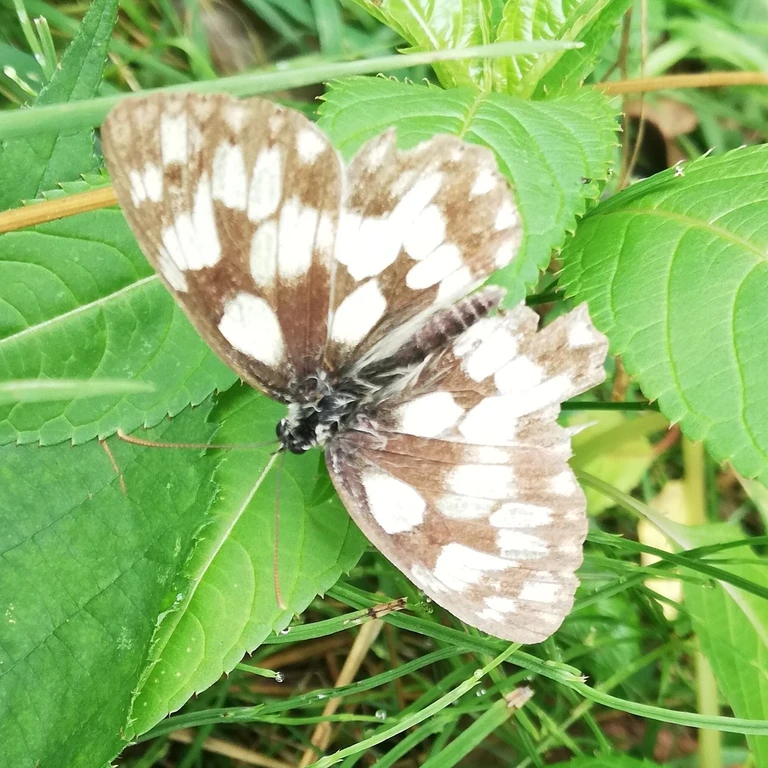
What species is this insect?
Melanargia galathea
